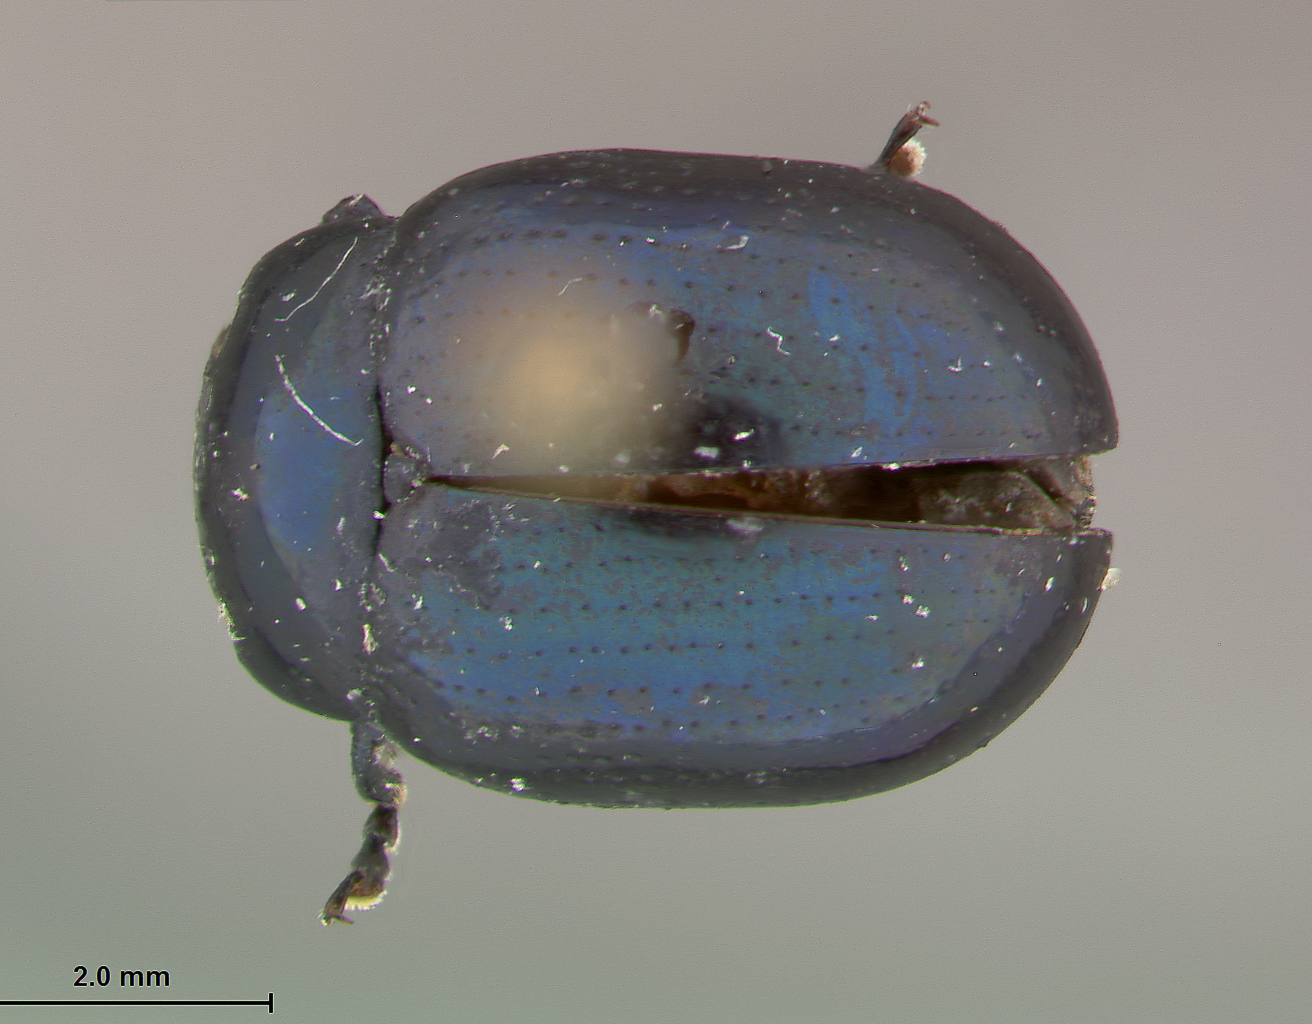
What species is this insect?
Leucocera cyanea
